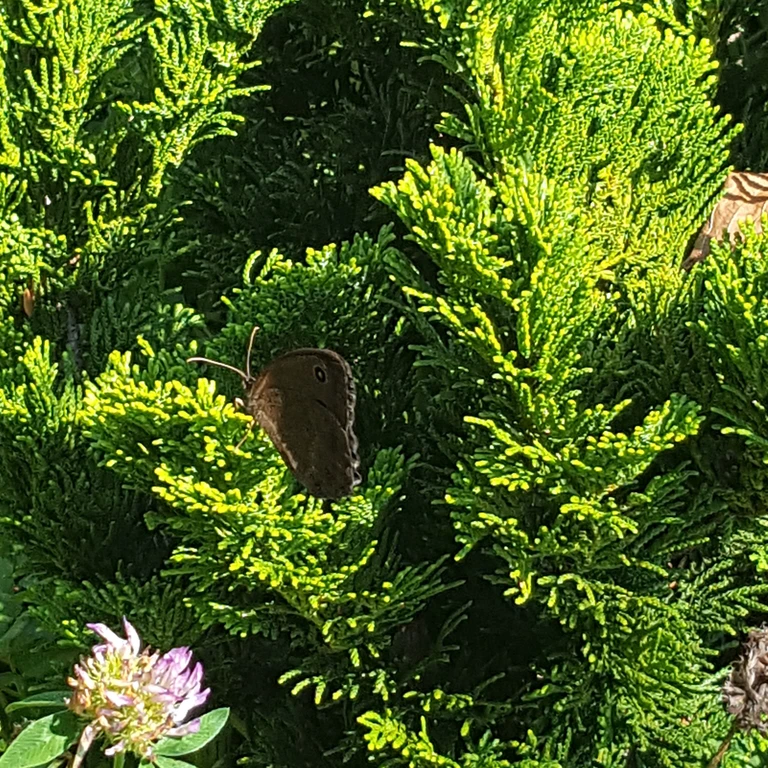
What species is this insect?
Minois dryas
